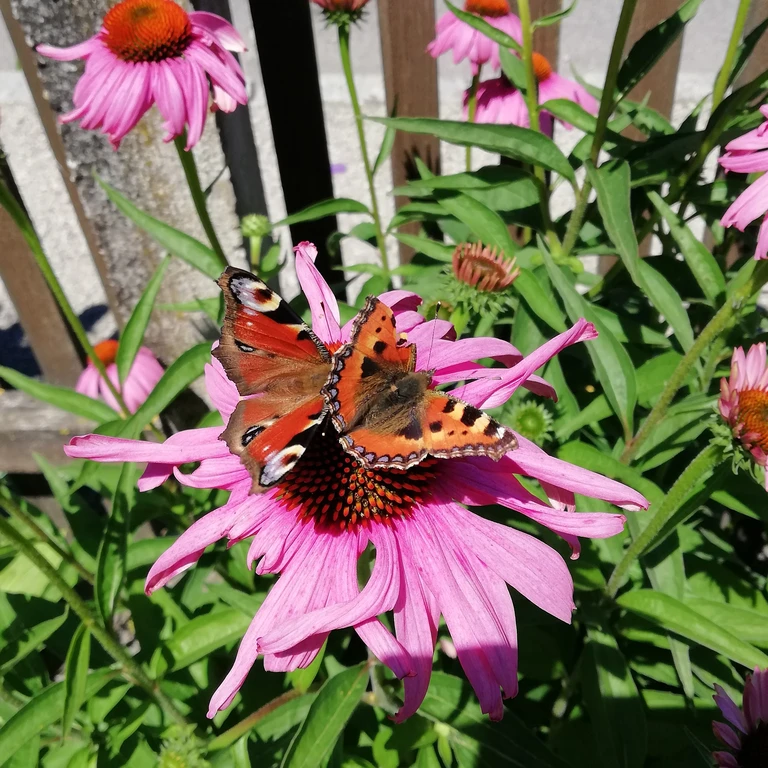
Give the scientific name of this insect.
Aglais urticae
